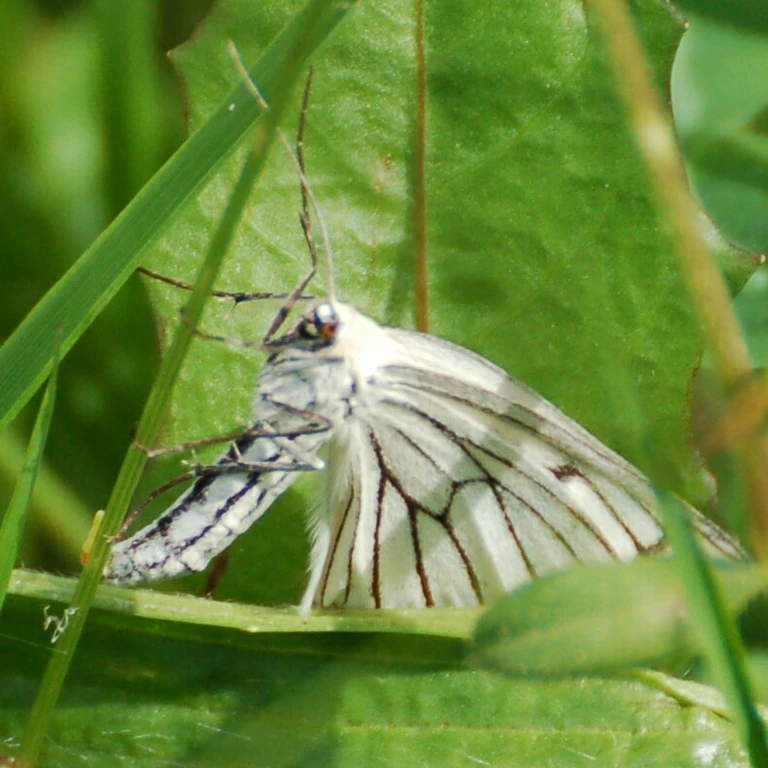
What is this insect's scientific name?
Siona lineata
